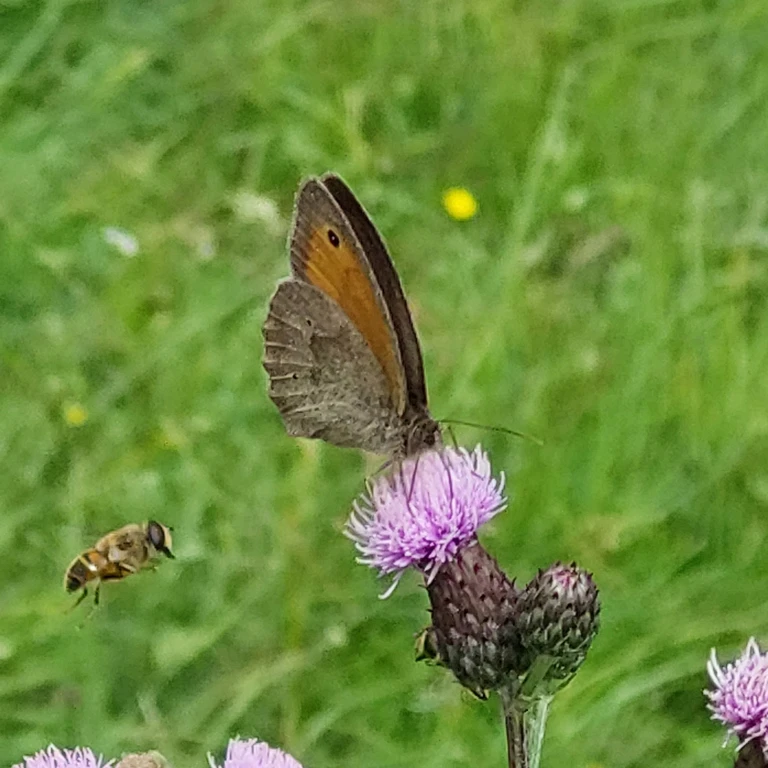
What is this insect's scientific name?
Maniola jurtina
